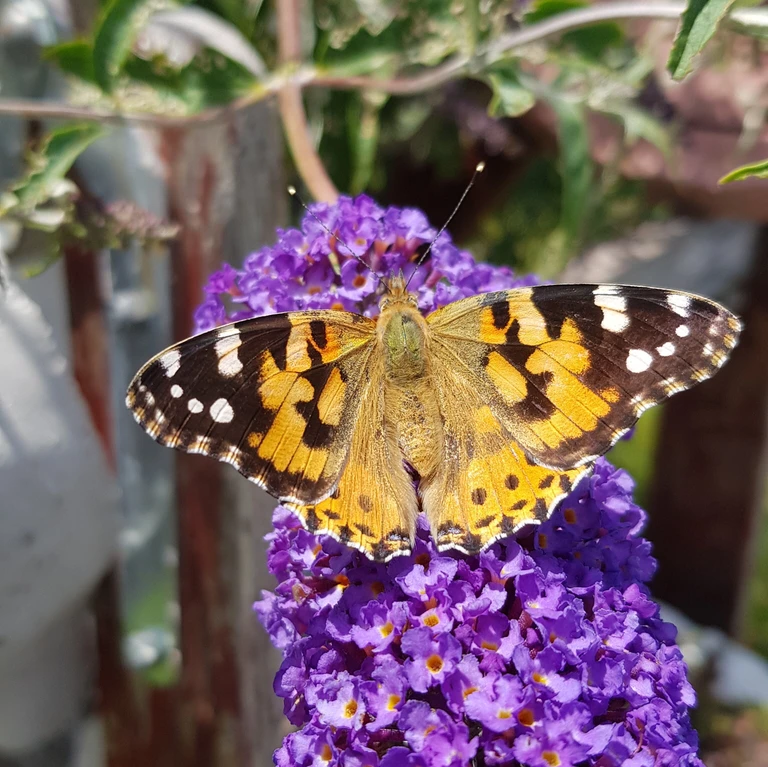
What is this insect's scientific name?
Vanessa cardui
